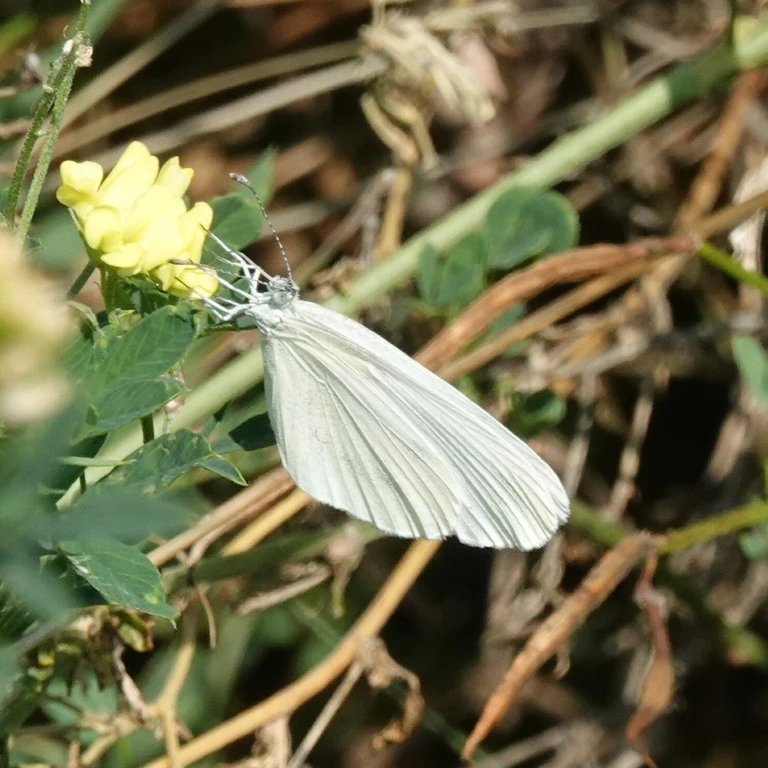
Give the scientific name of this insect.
Leptidea sinapis/juvernica
